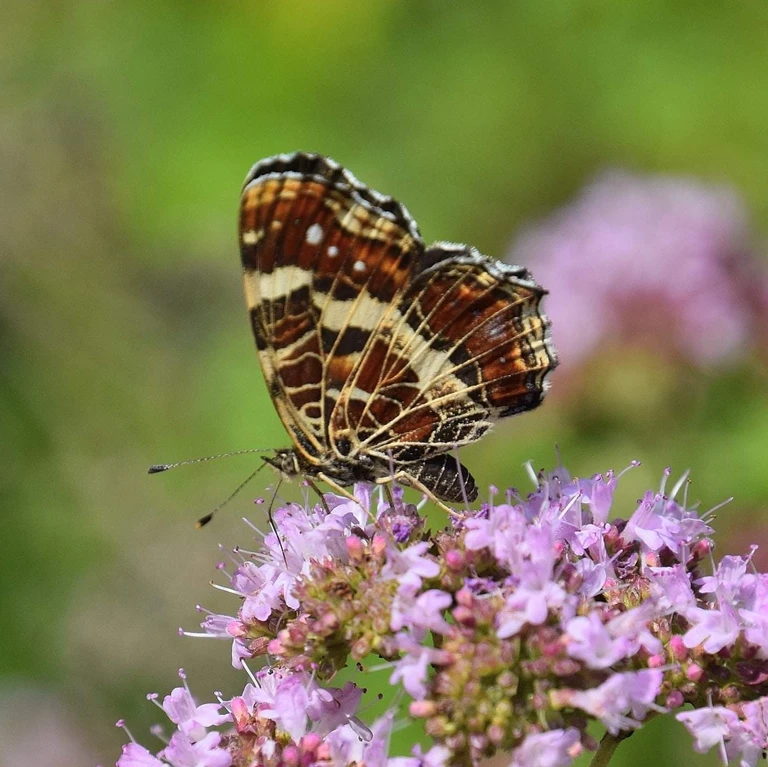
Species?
Araschnia levana
